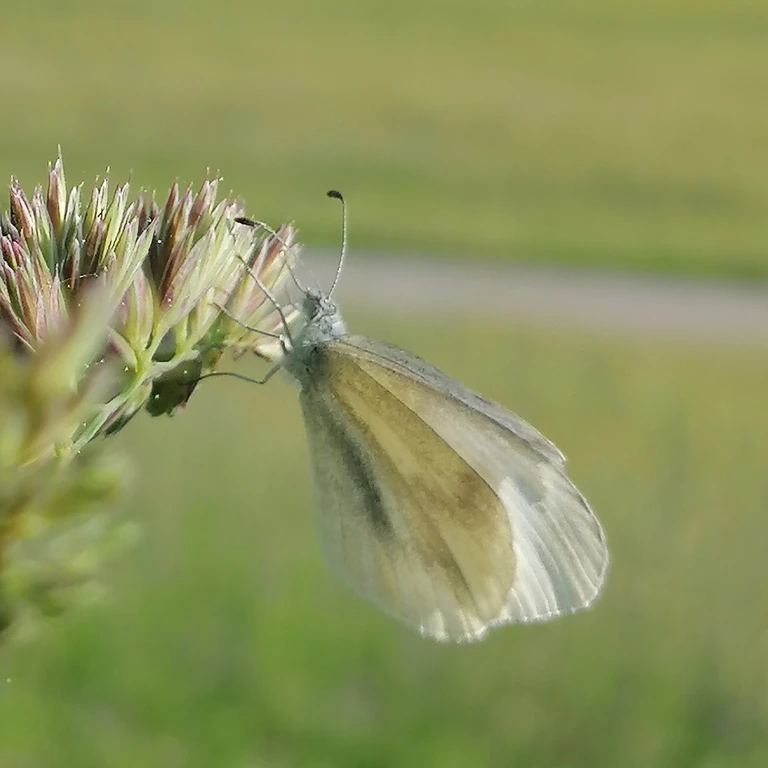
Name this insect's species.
Leptidea sinapis/juvernica
